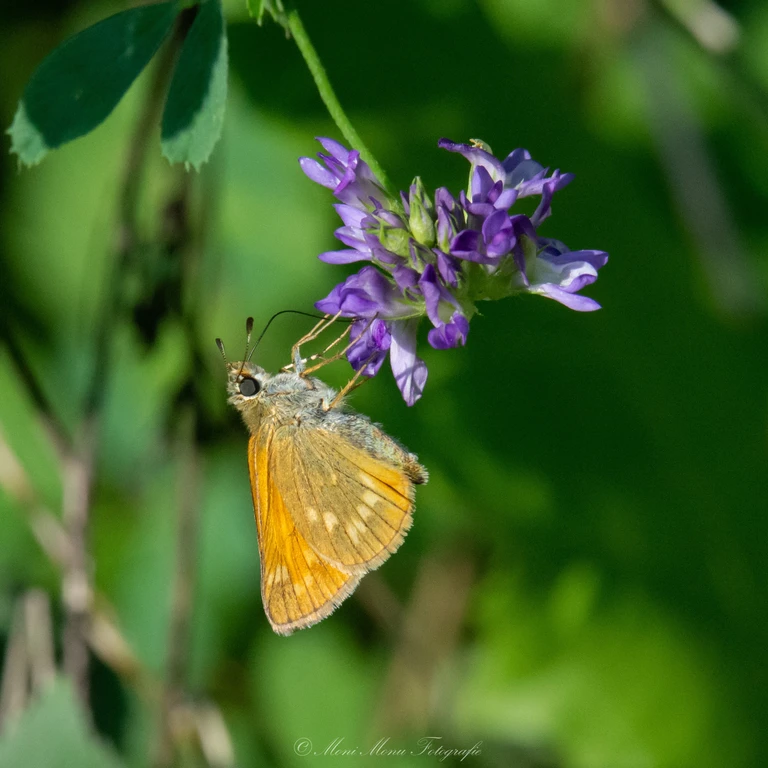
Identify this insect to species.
Ochlodes sylvanus (also Ochlodes venata)
